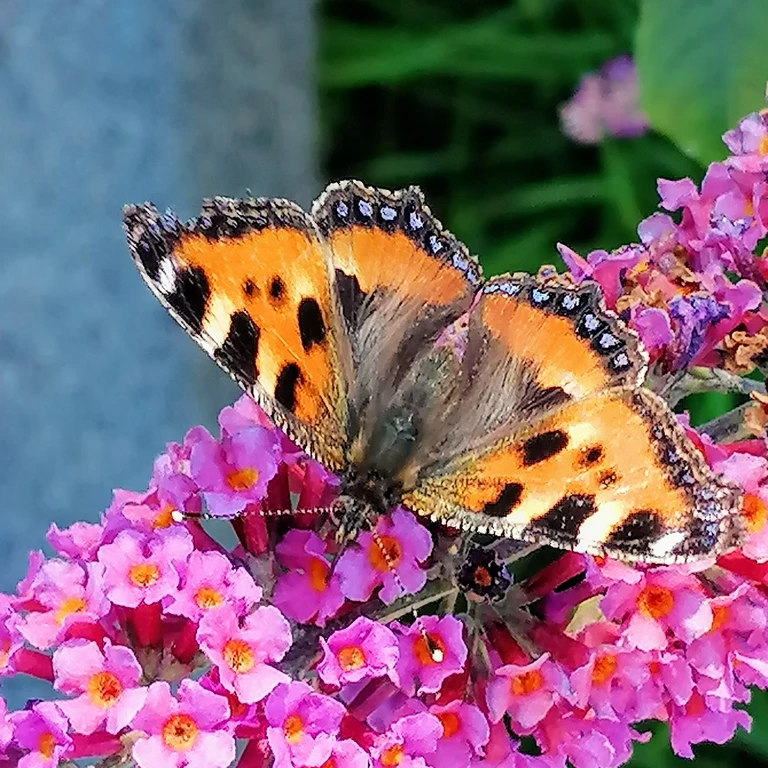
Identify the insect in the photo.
Aglais urticae
